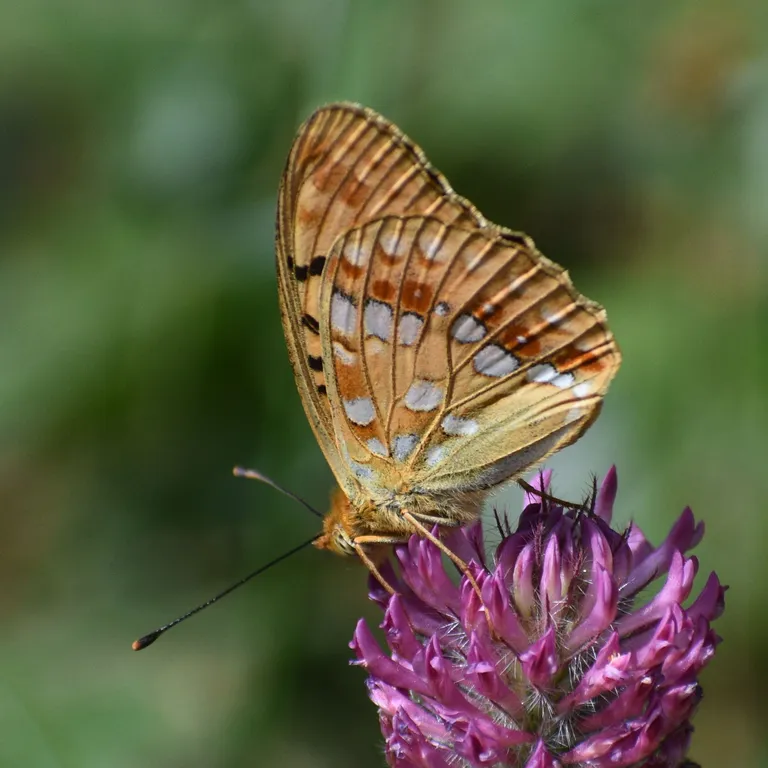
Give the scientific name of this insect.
Fabriciana adippe
